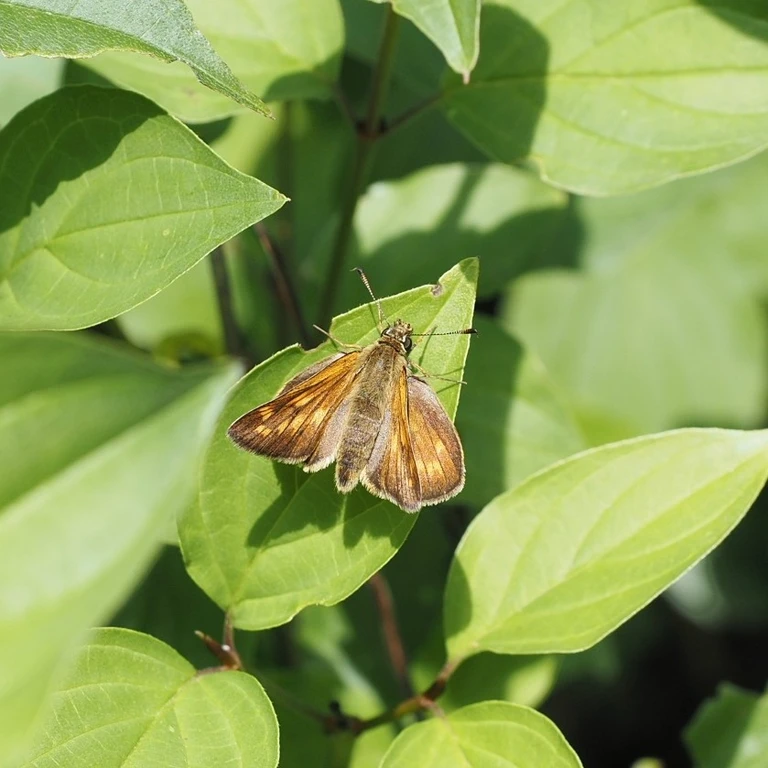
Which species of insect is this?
Ochlodes sylvanus (also Ochlodes venata)
